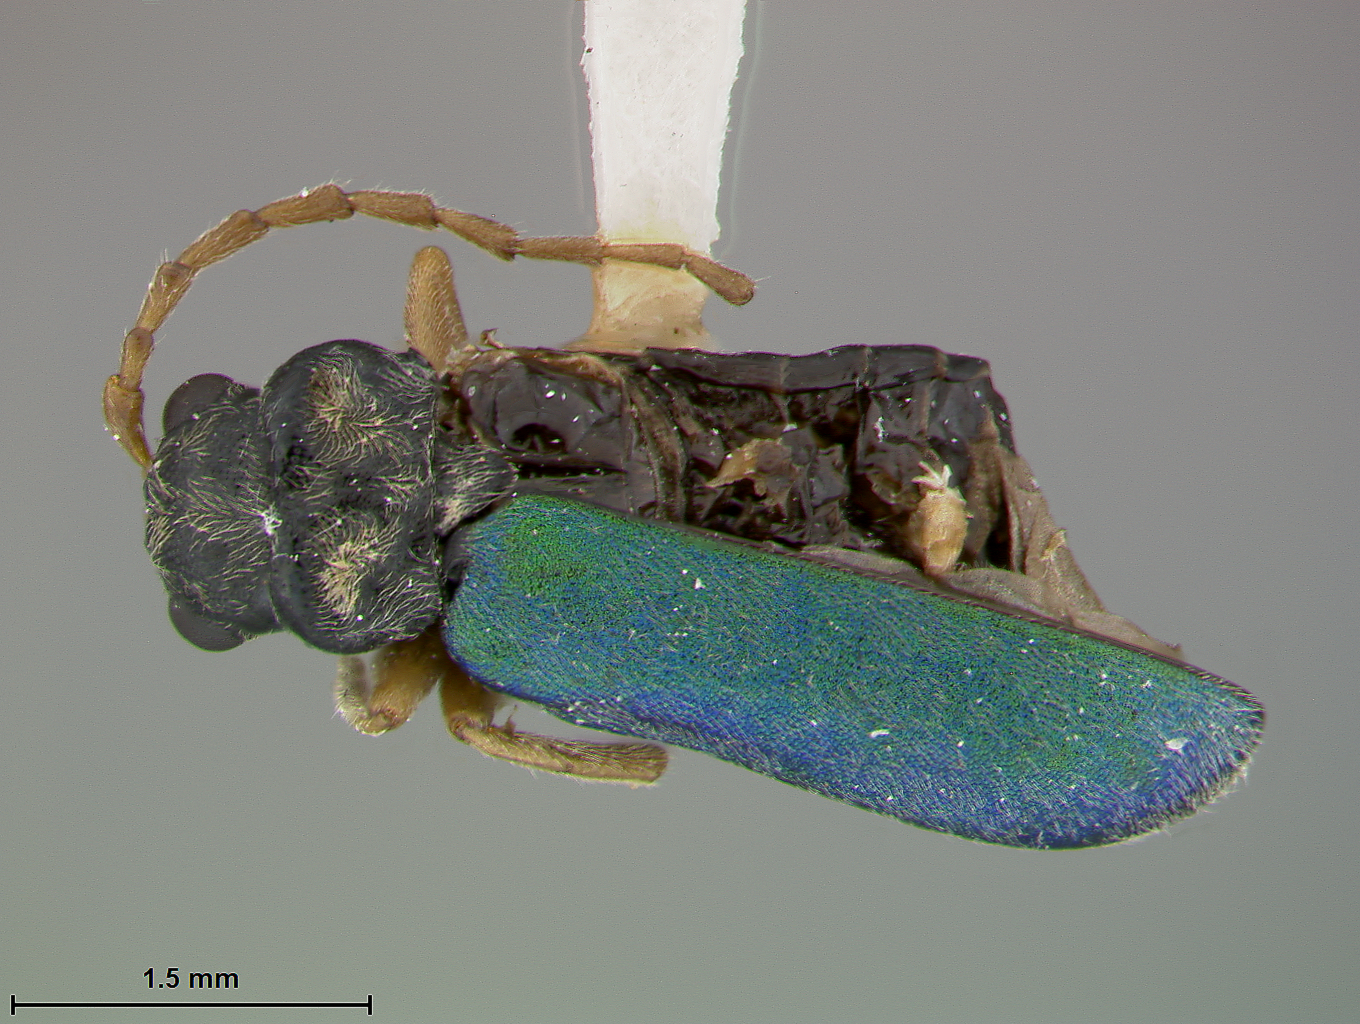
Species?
Apophylia trochanterina
